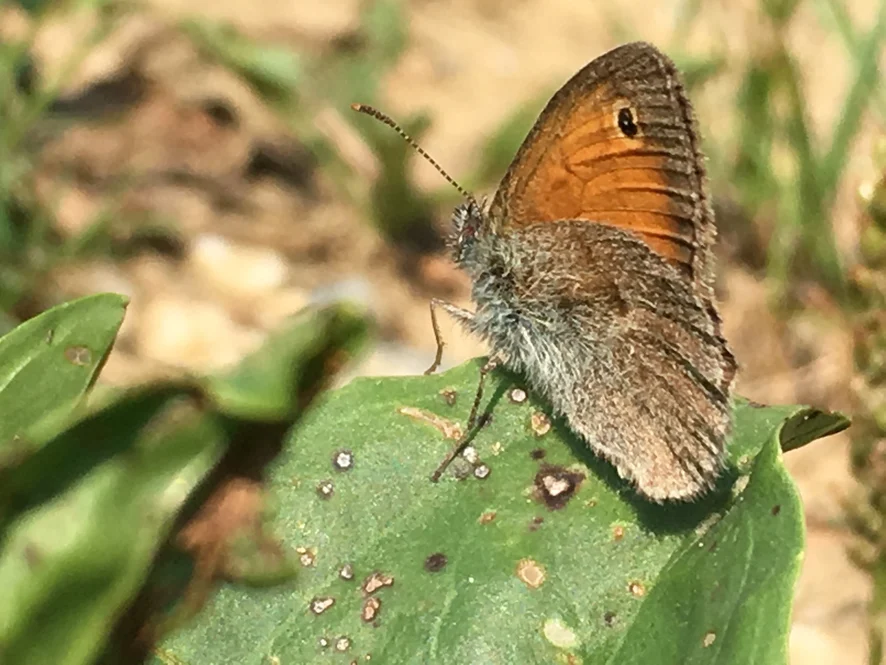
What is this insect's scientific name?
Coenonympha pamphilus
